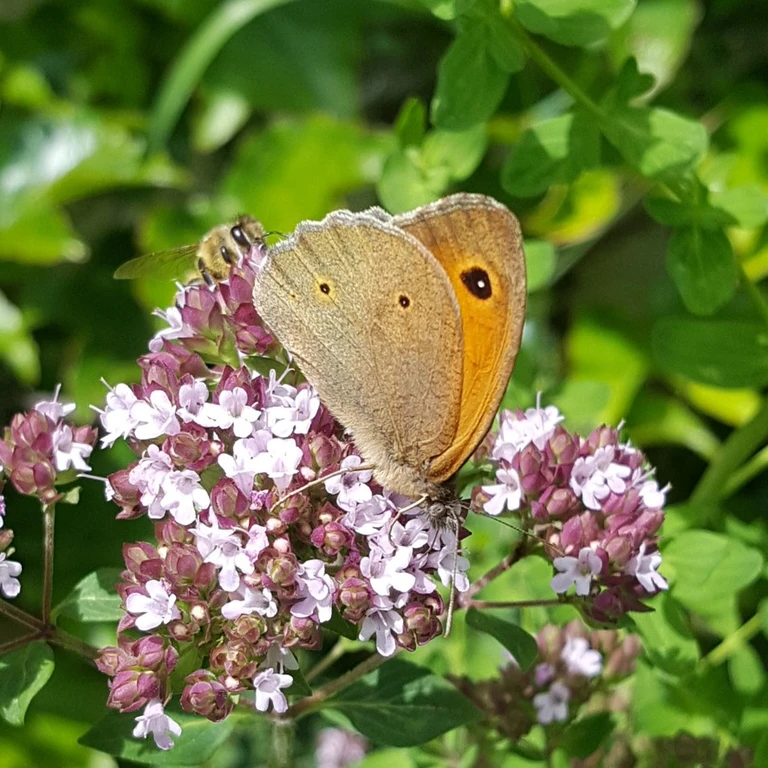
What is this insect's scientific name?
Maniola jurtina
